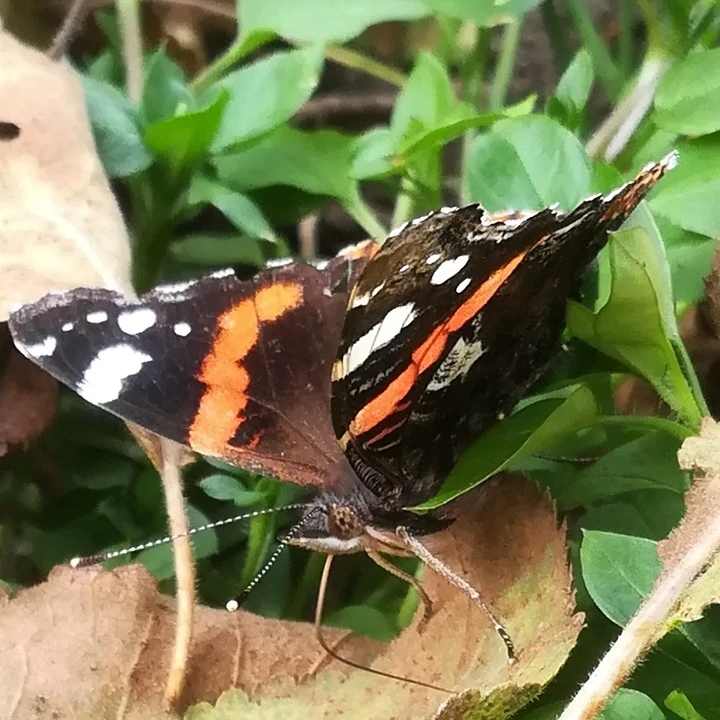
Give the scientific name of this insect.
Vanessa atalanta
